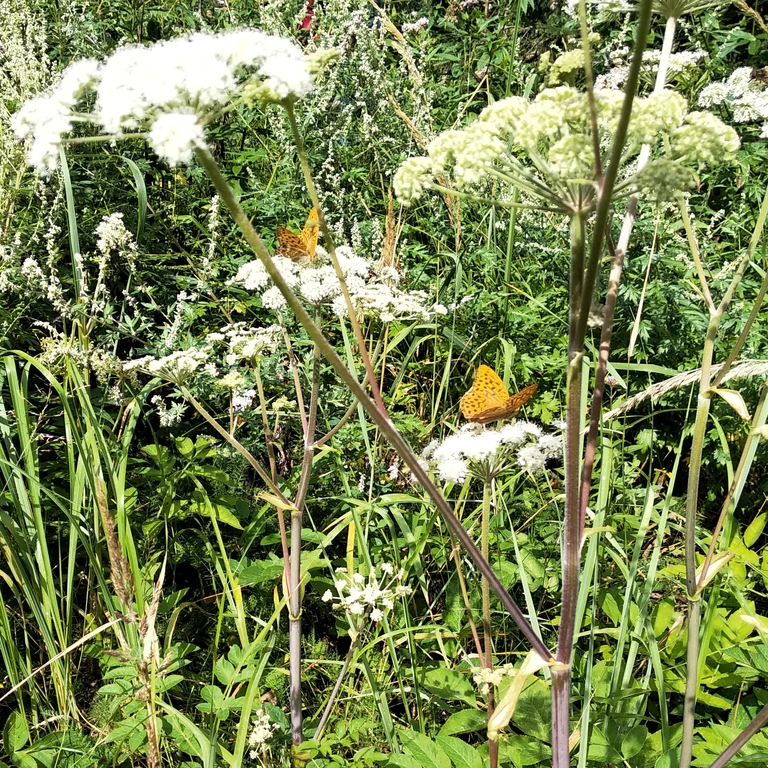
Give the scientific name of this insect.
Argynnis paphia
